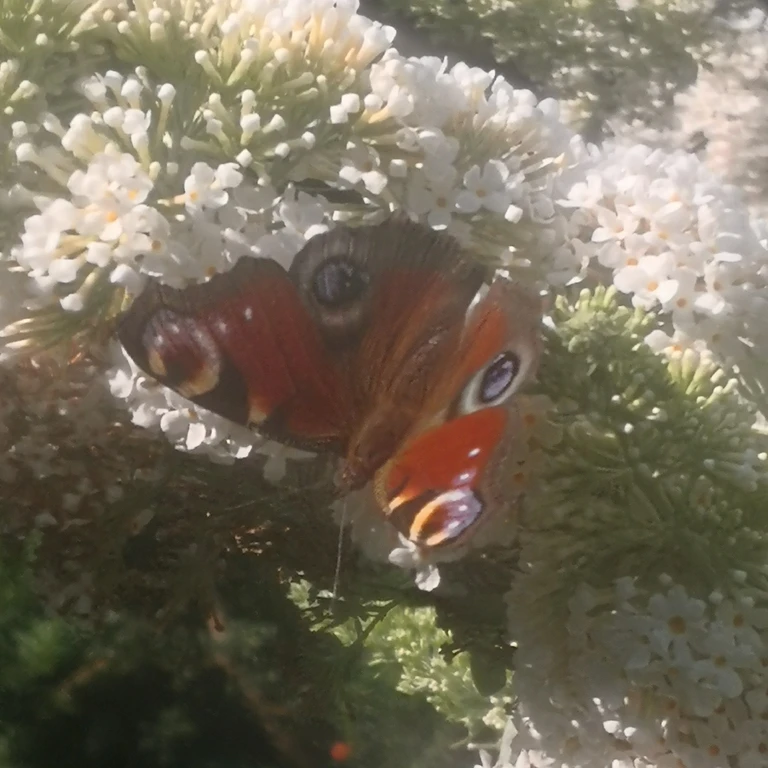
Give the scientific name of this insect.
Aglais io
